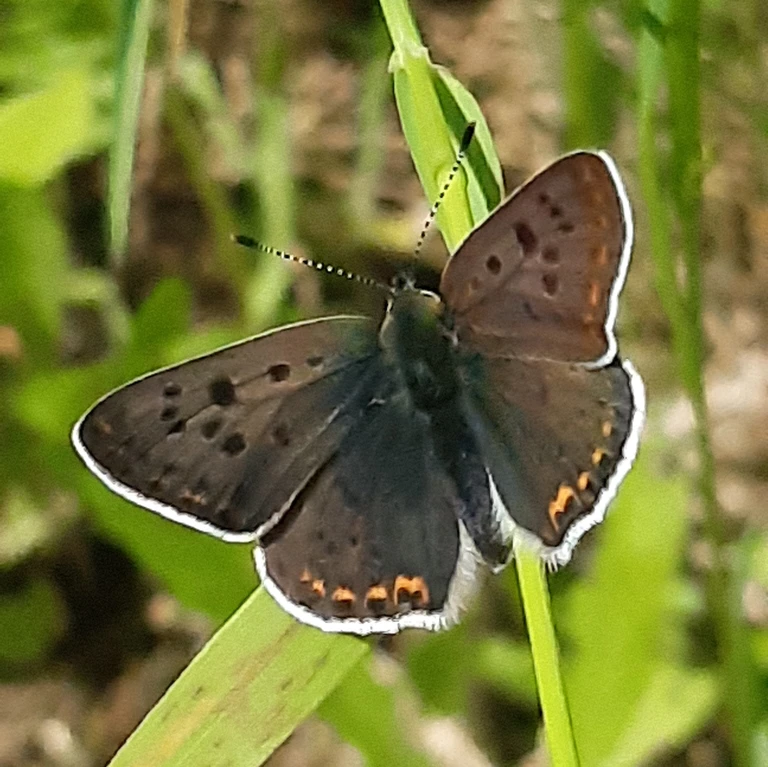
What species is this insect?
Lycaena tityrus (also Loweia tityrus)
